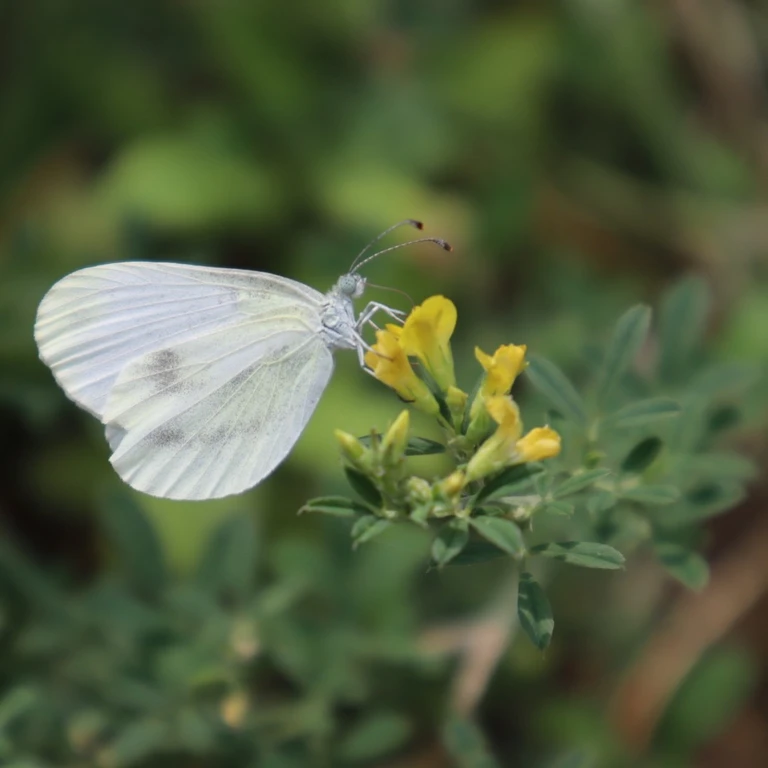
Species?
Leptidea sinapis/juvernica
